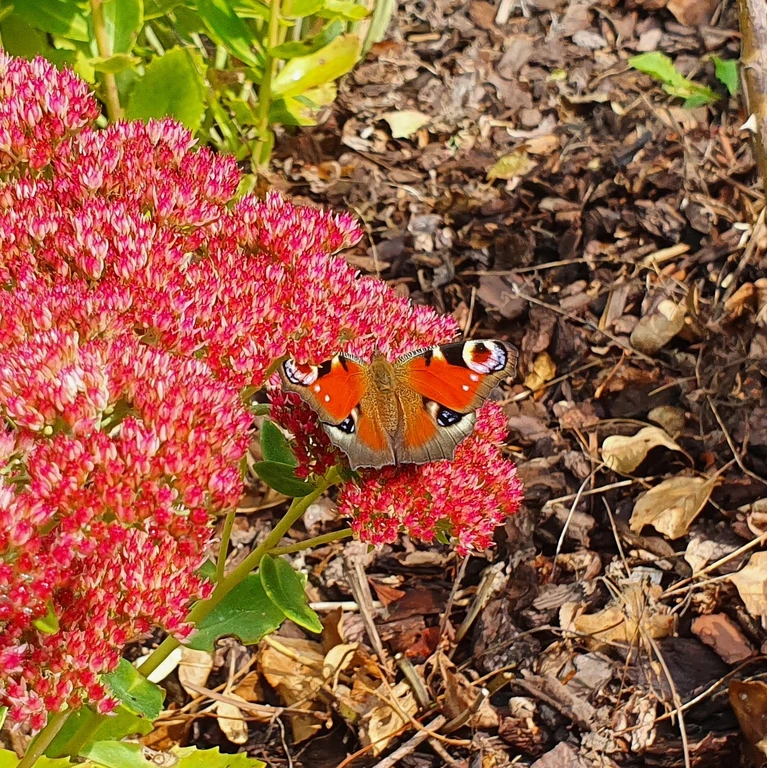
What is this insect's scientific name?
Aglais io
